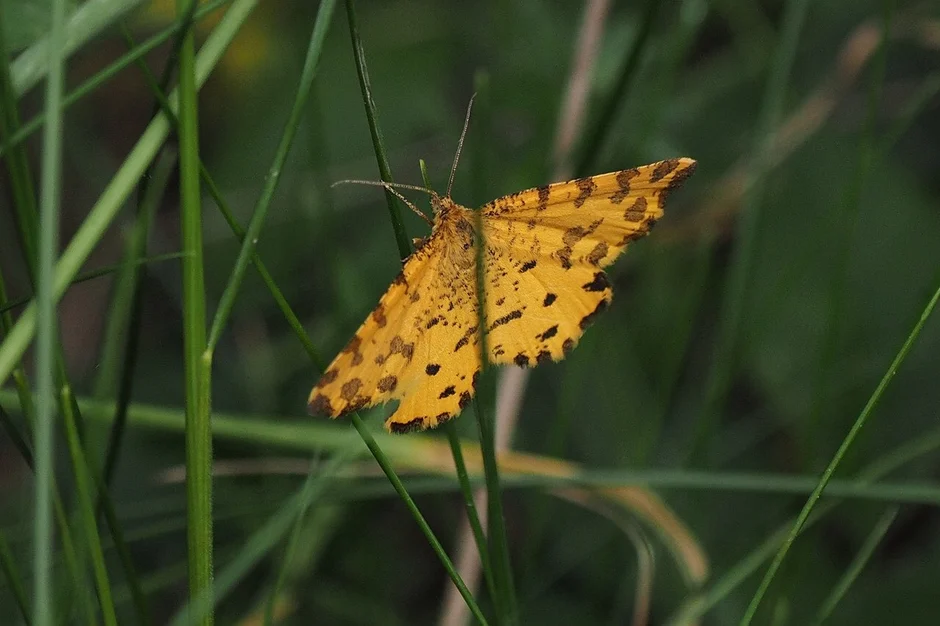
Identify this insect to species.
Pseudopanthera macularia
